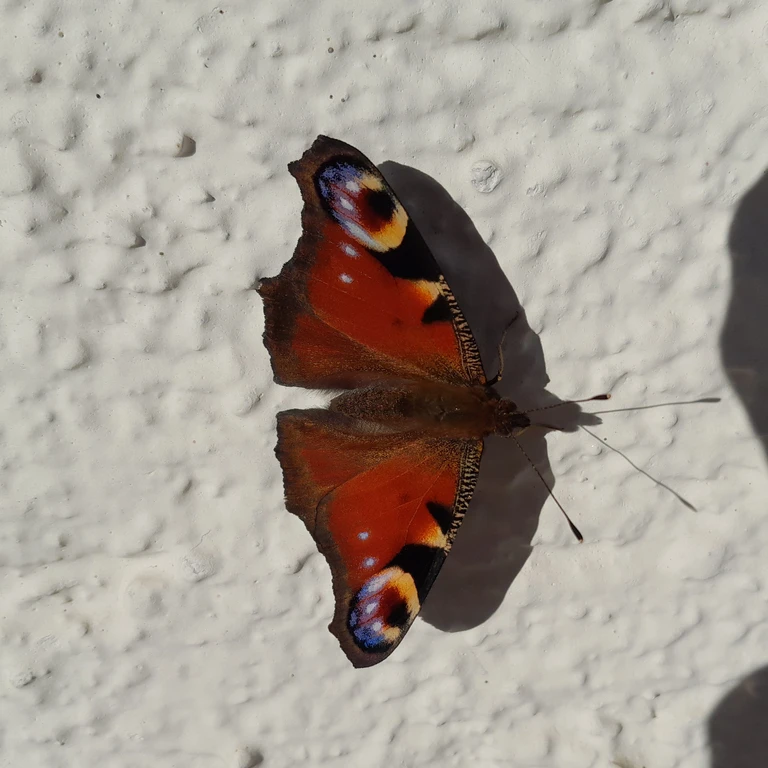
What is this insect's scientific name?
Aglais io
